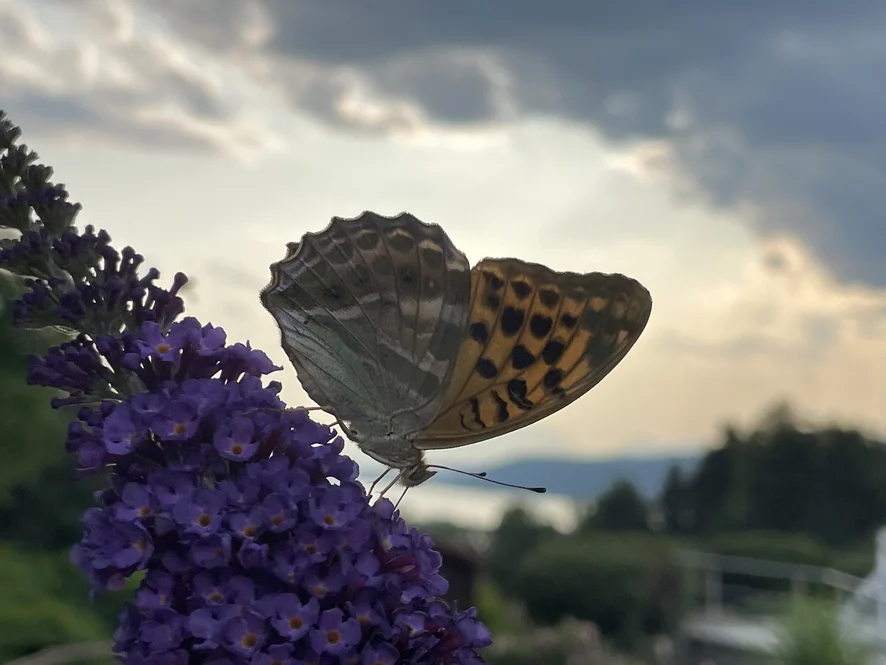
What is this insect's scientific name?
Argynnis paphia
